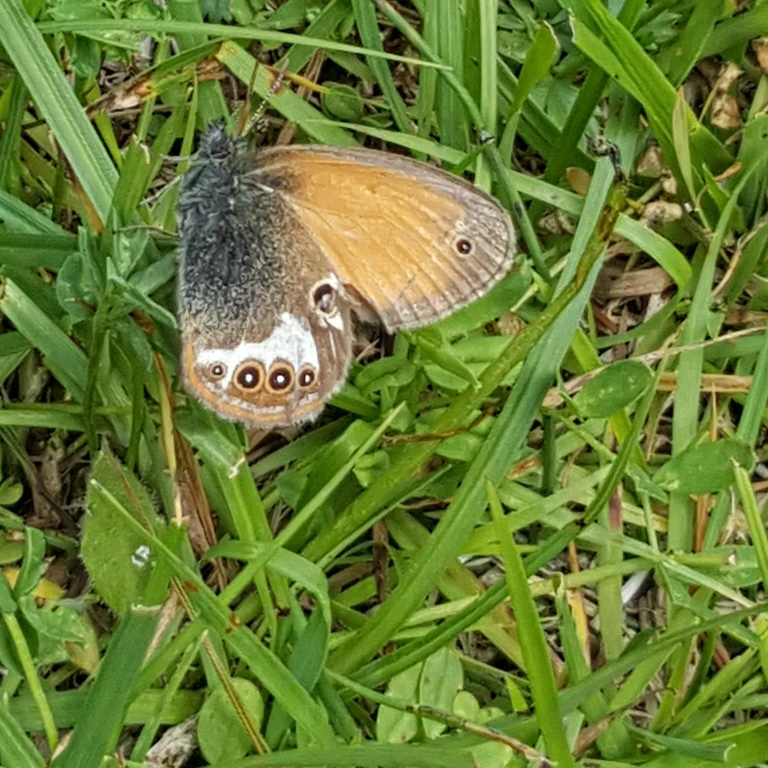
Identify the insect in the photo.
Coenonympha arcania
